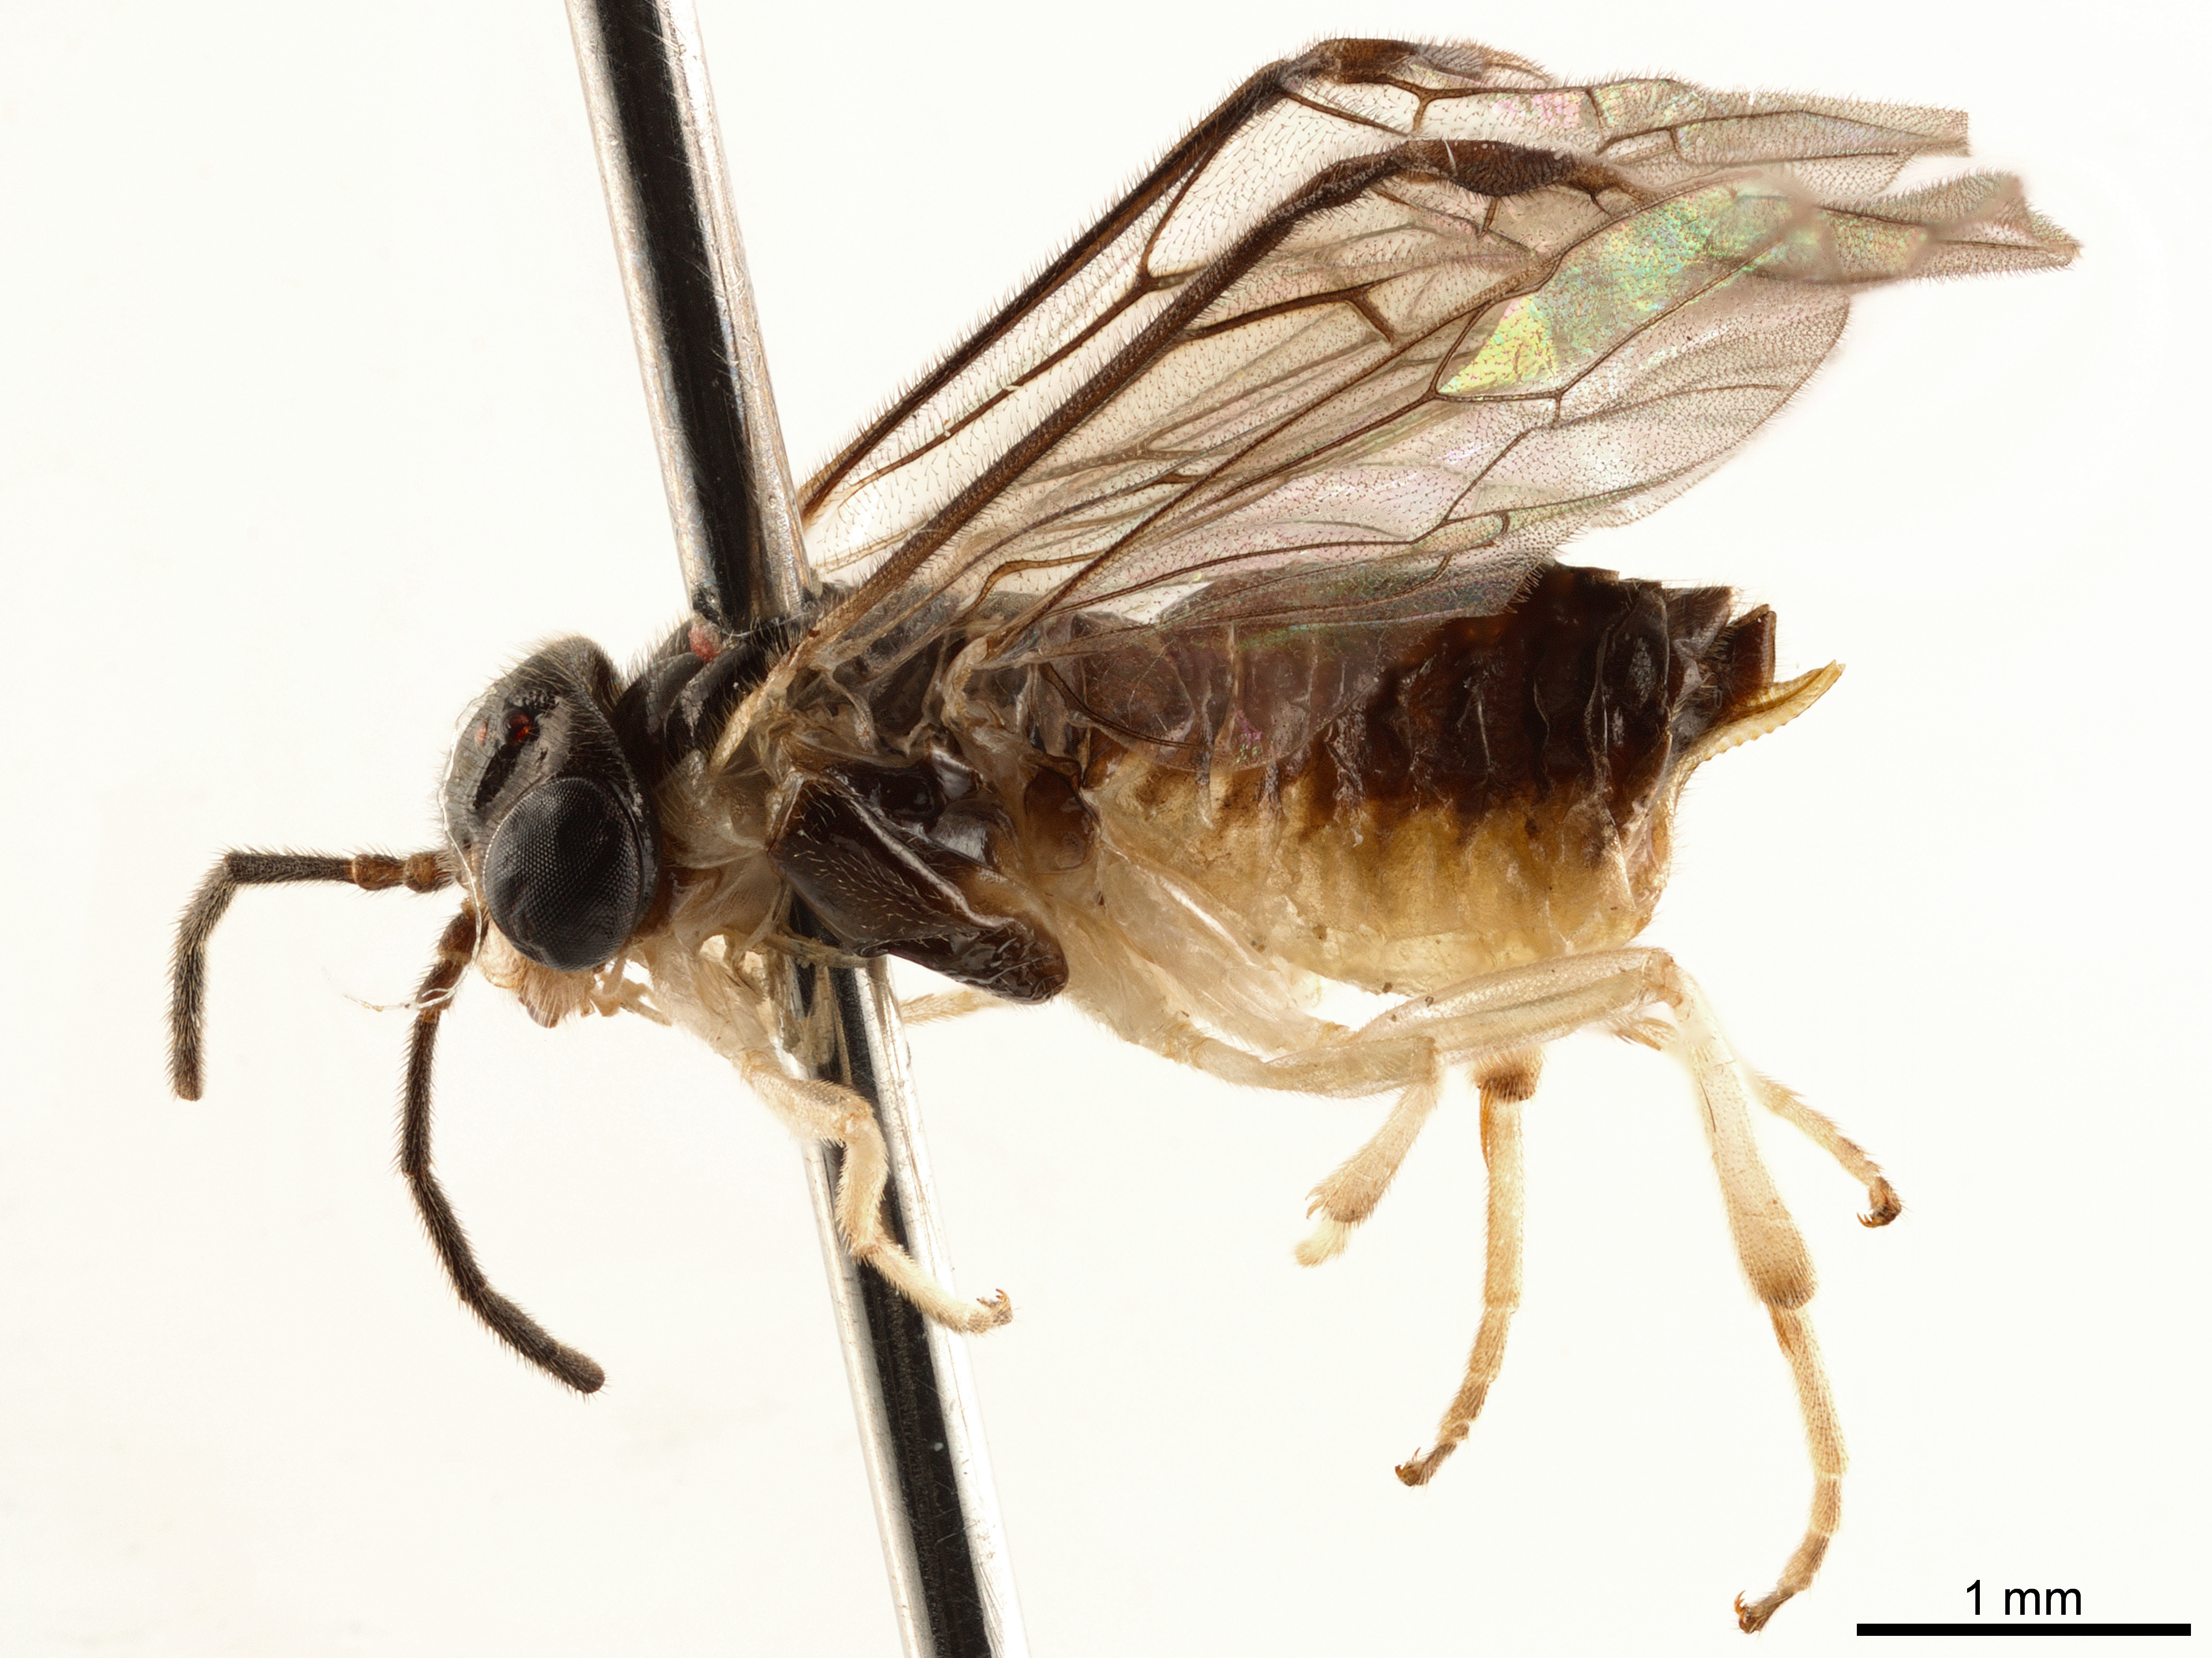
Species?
Hemibeleses ventralis
